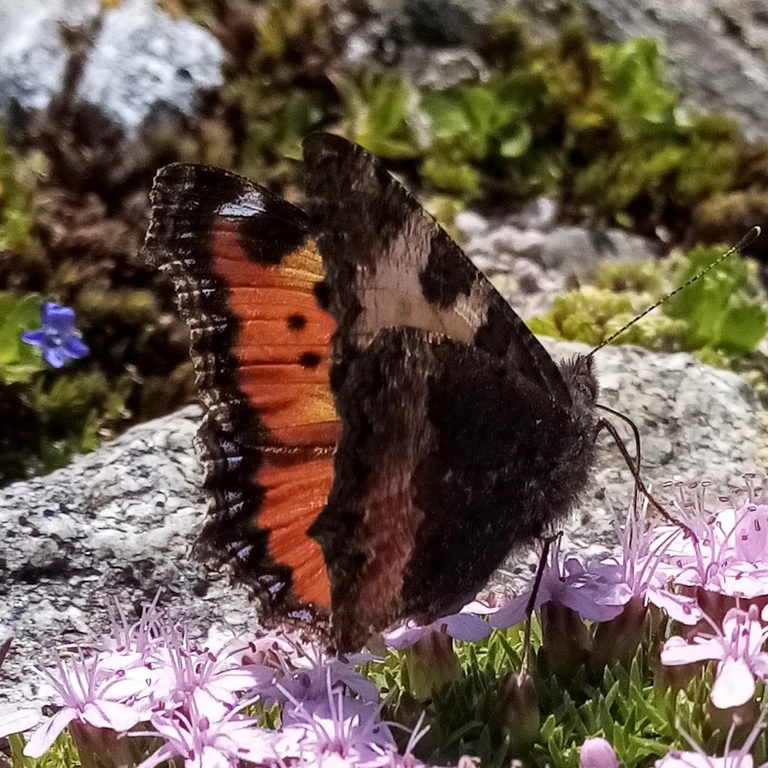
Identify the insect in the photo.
Aglais urticae
